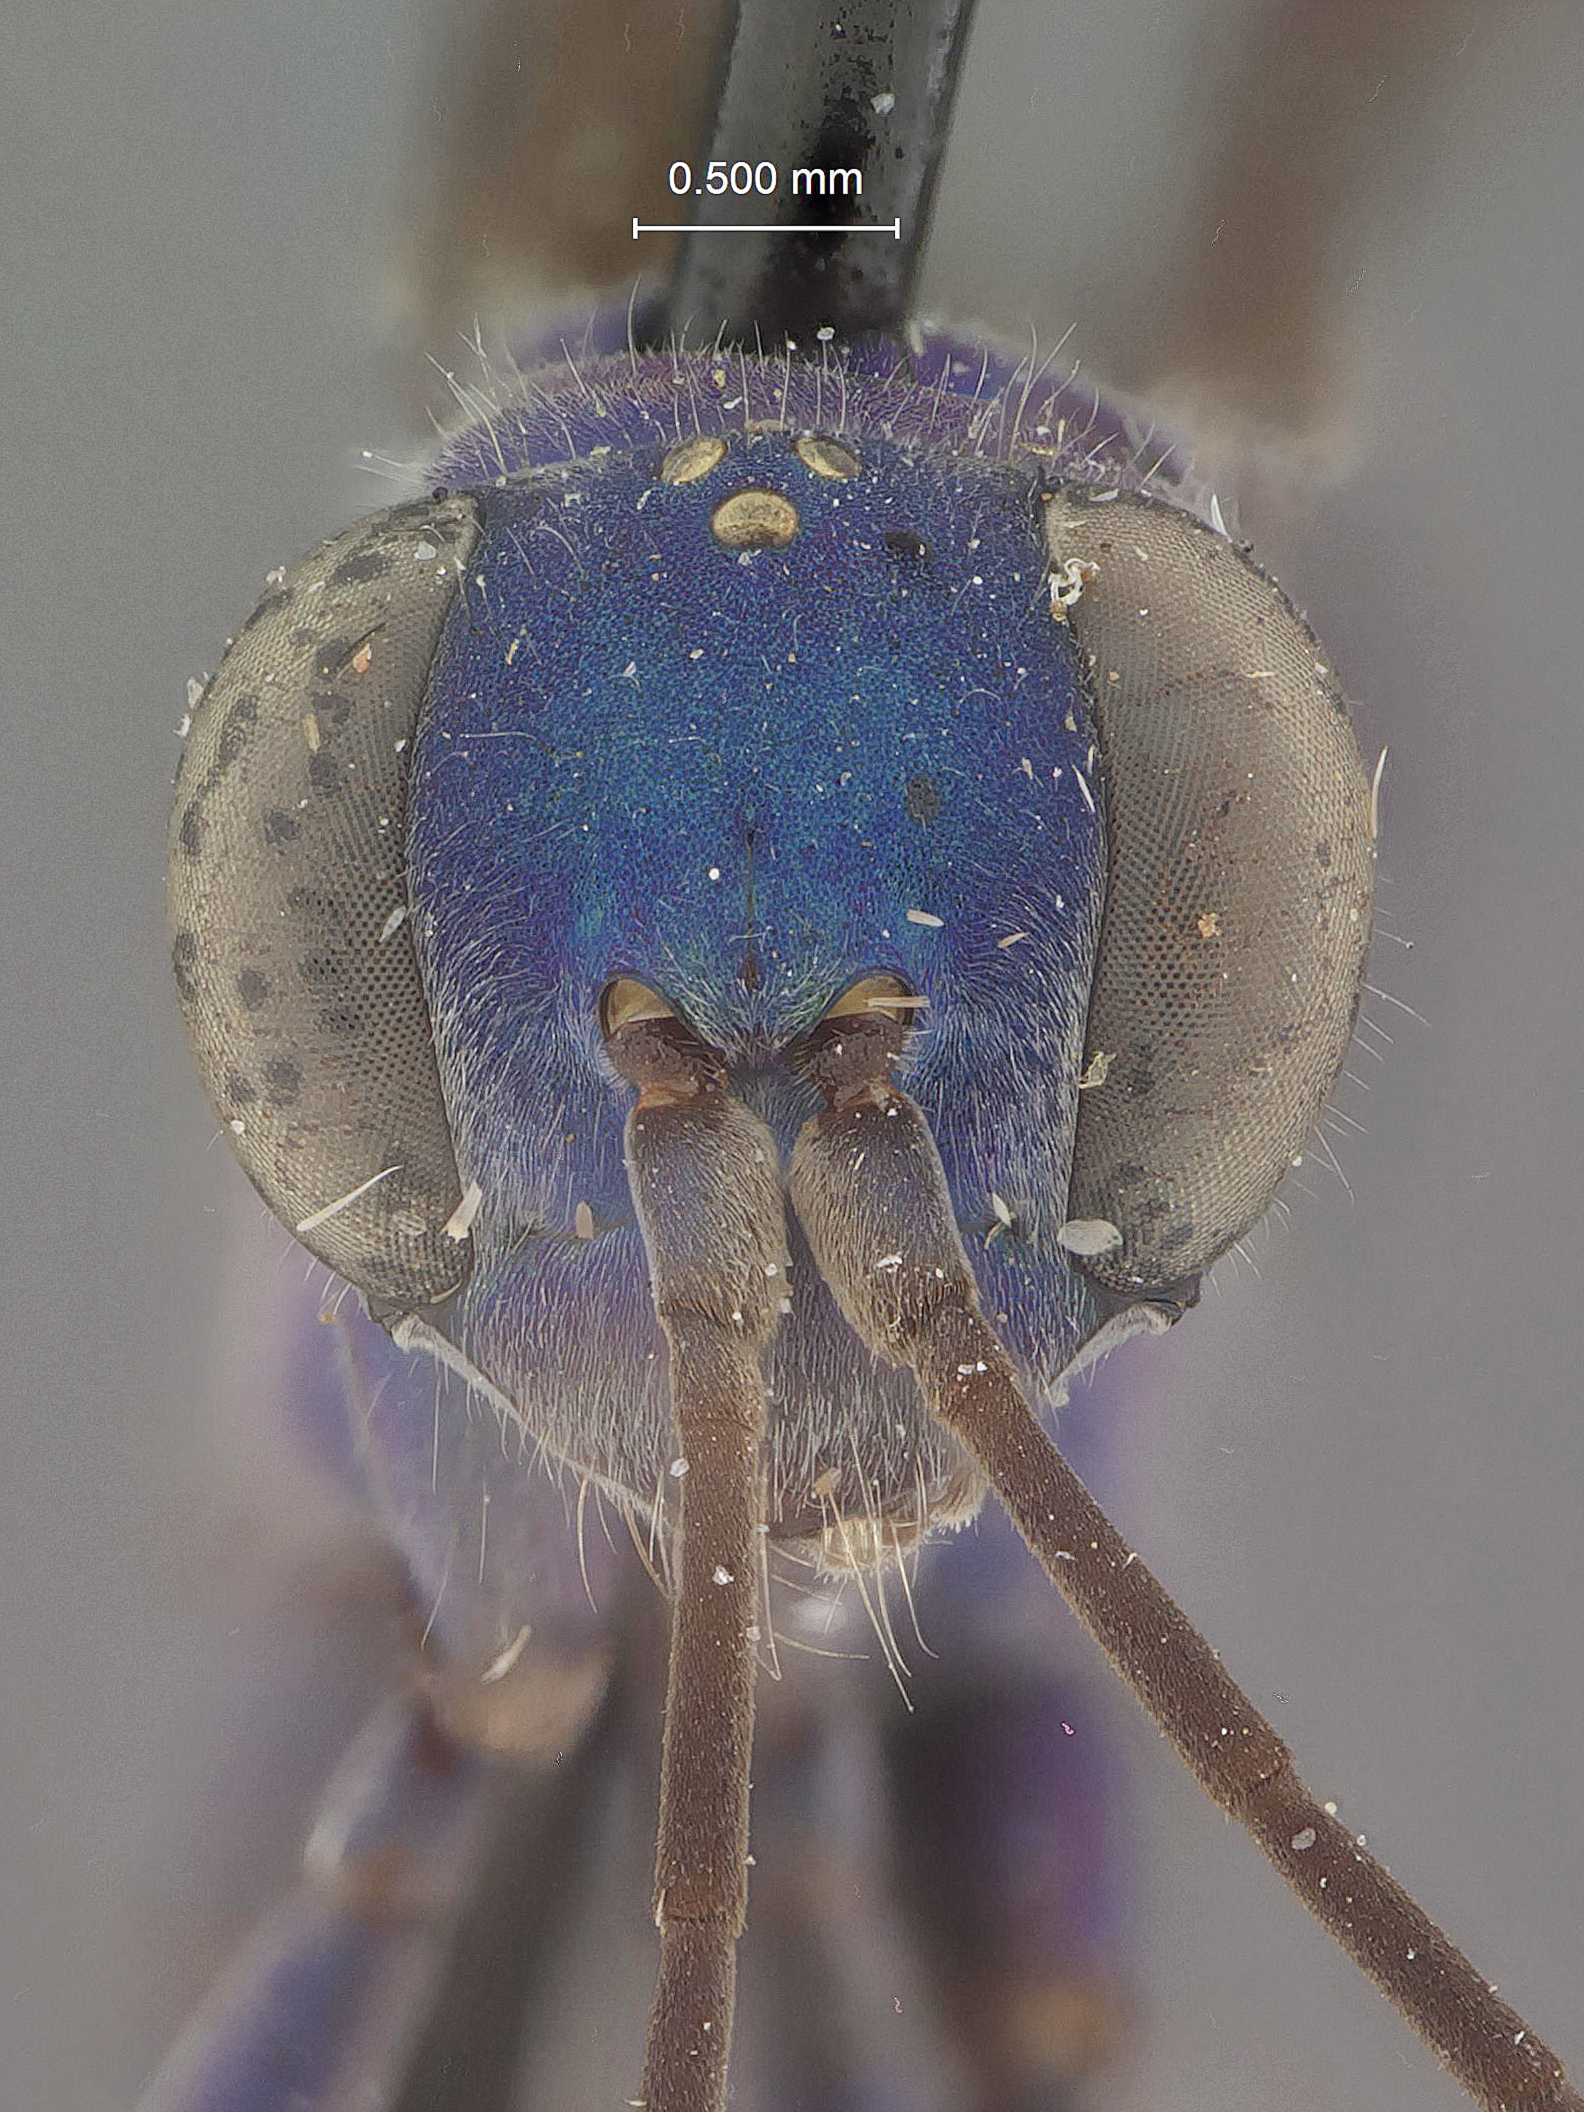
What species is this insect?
Auplopus striatus
